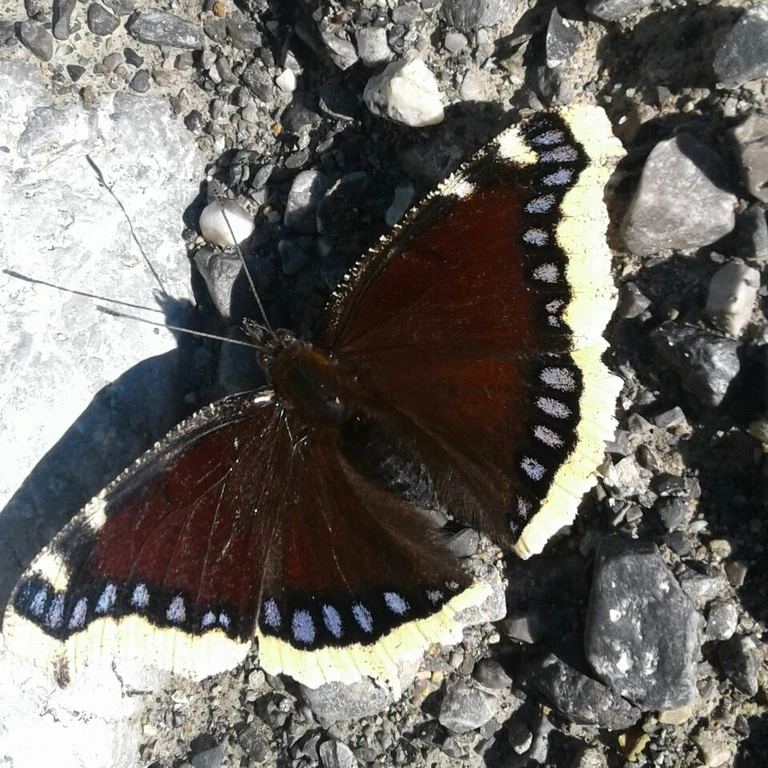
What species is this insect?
Nymphalis antiopa
